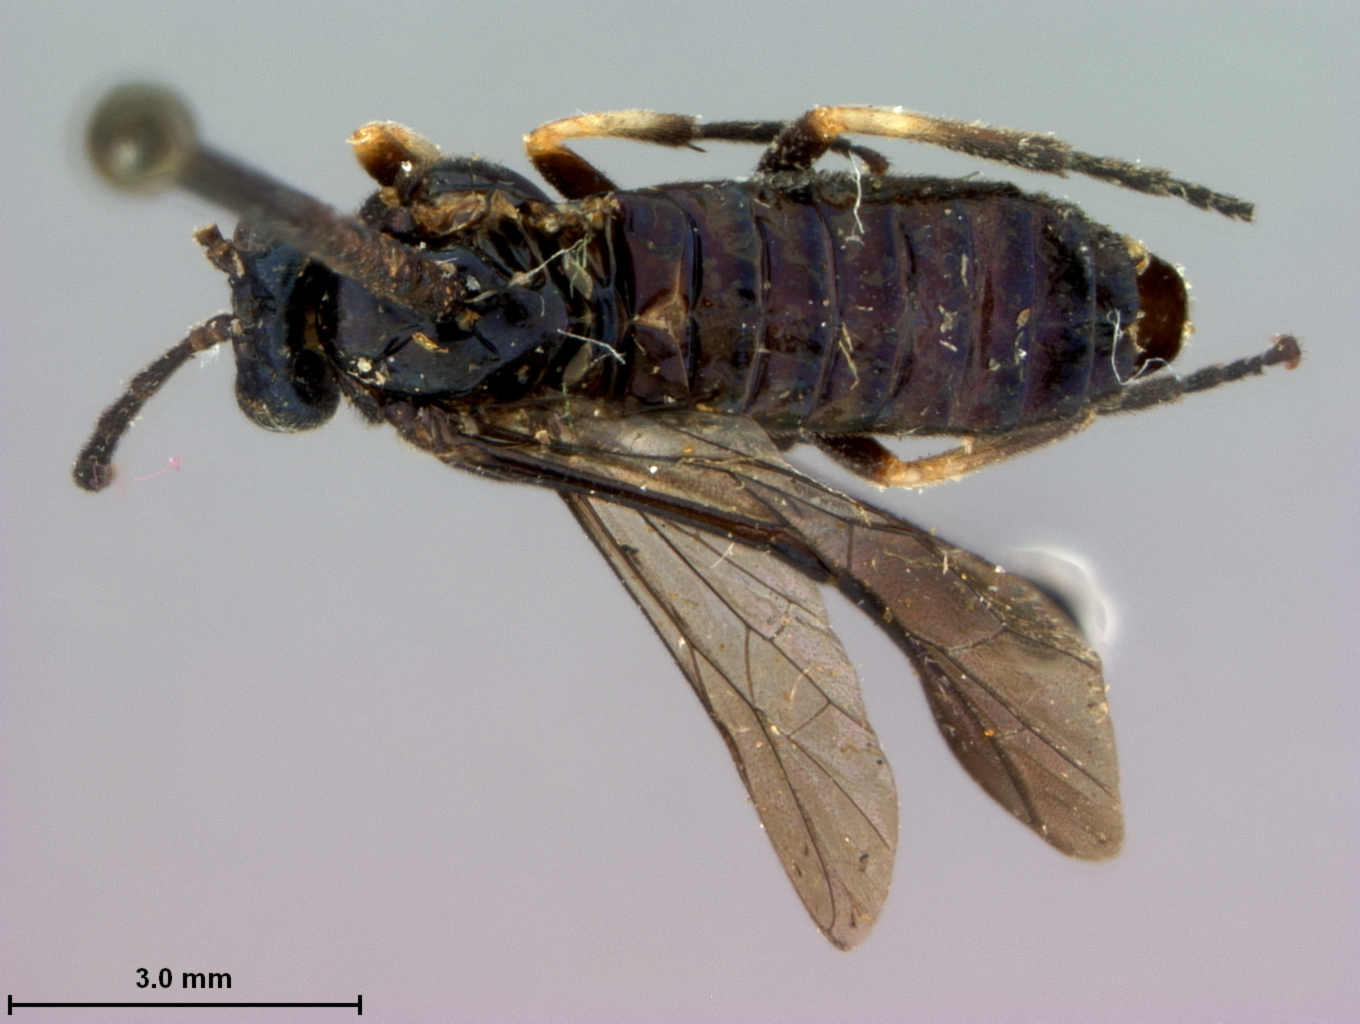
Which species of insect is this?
Senoclidia amala
